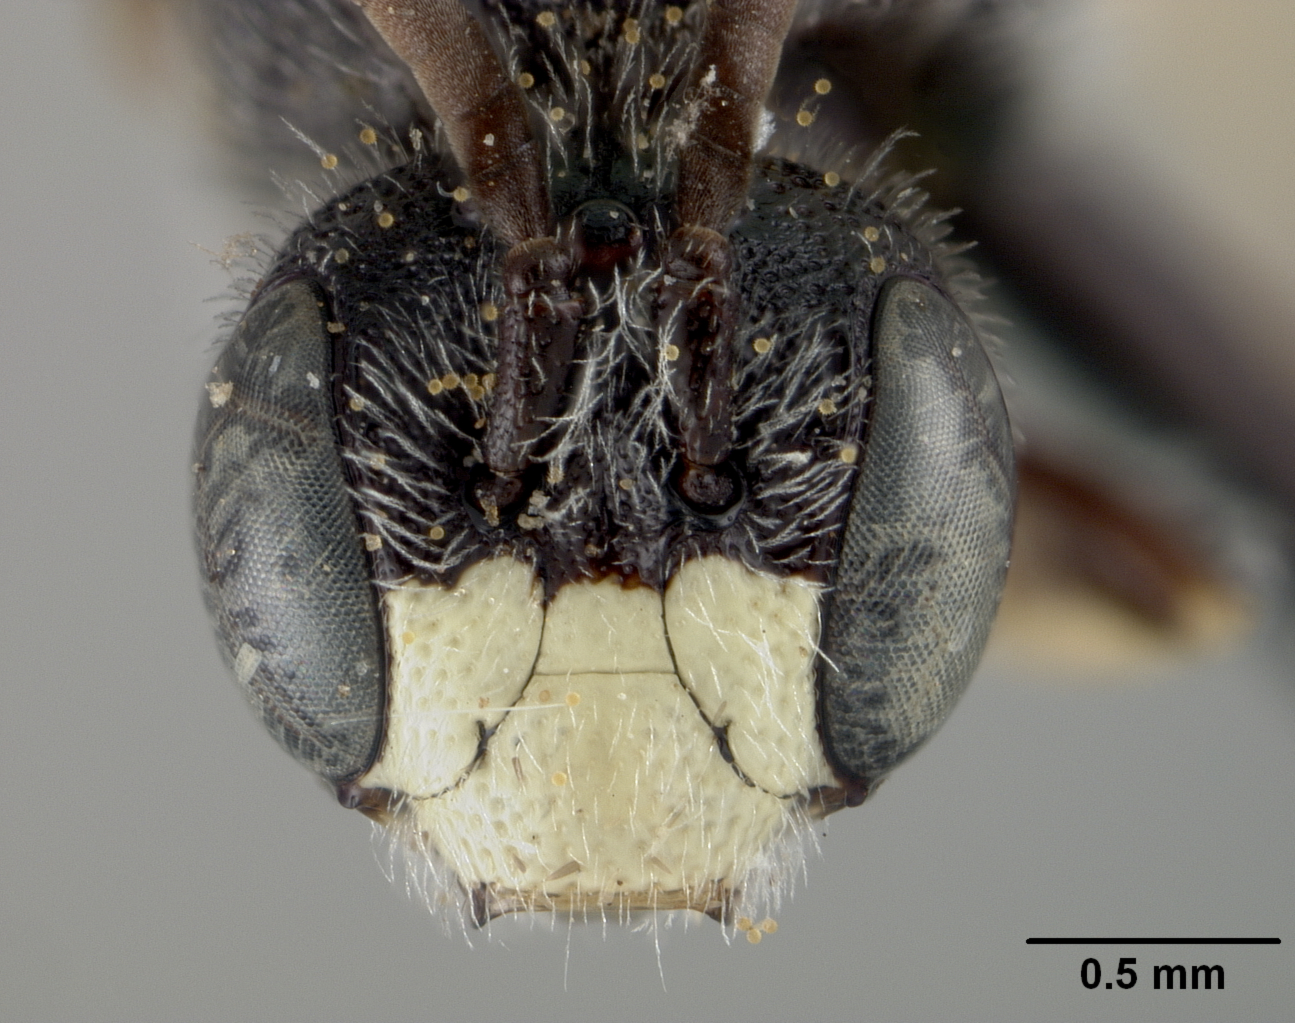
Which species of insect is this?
Panurginus leucopterus
